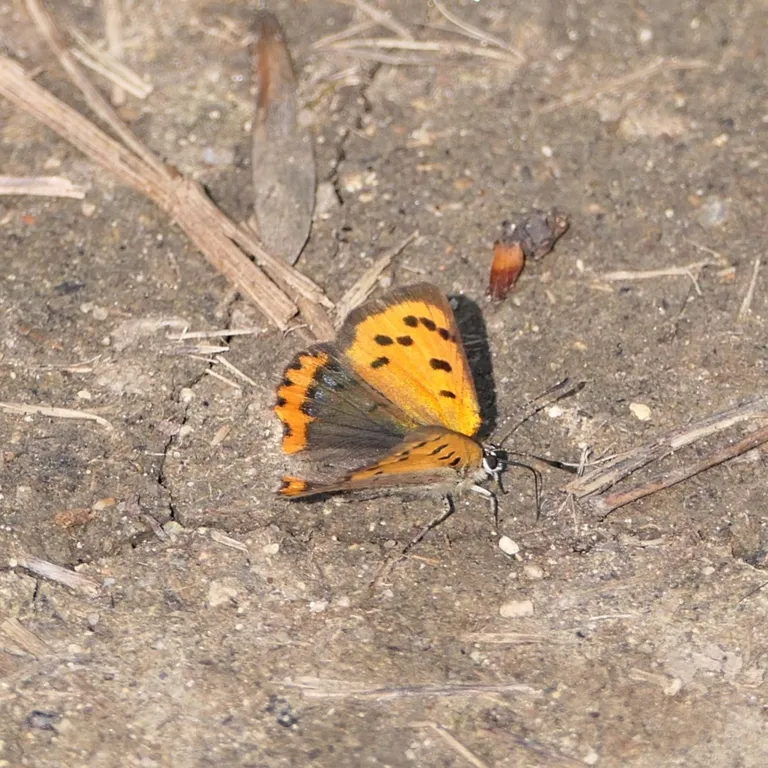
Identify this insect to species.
Lycaena phlaeas
